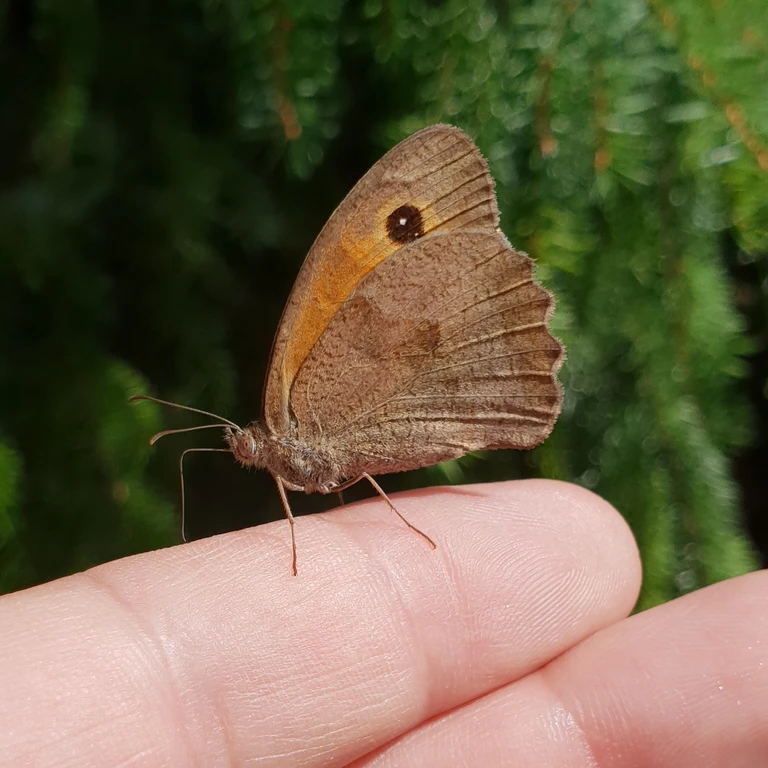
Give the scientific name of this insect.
Maniola jurtina
